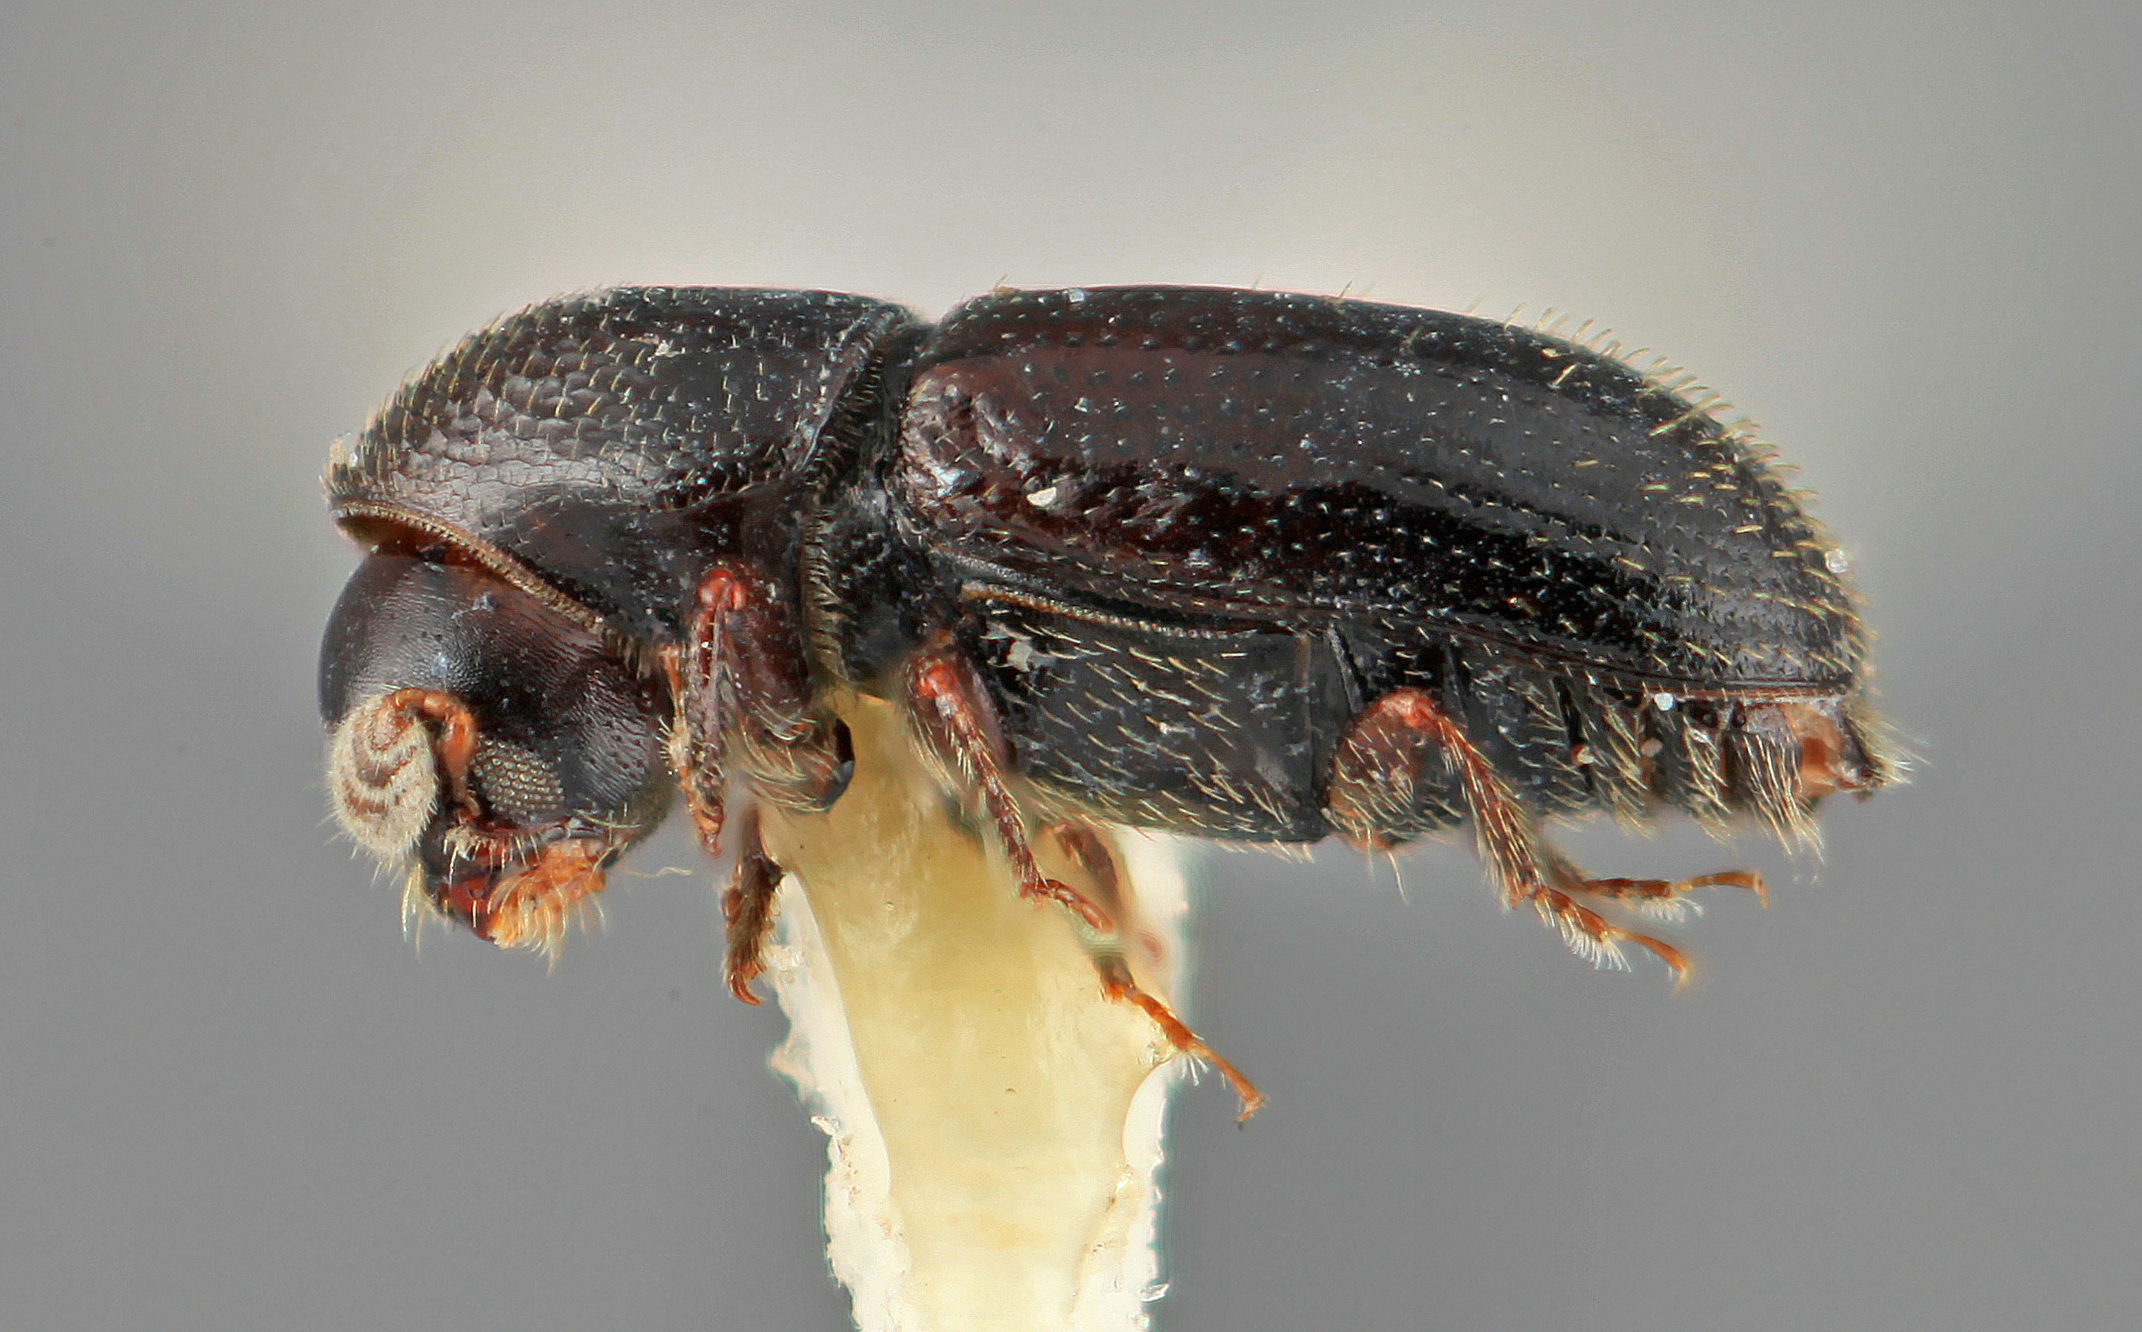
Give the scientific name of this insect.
Araptus nigrellus
